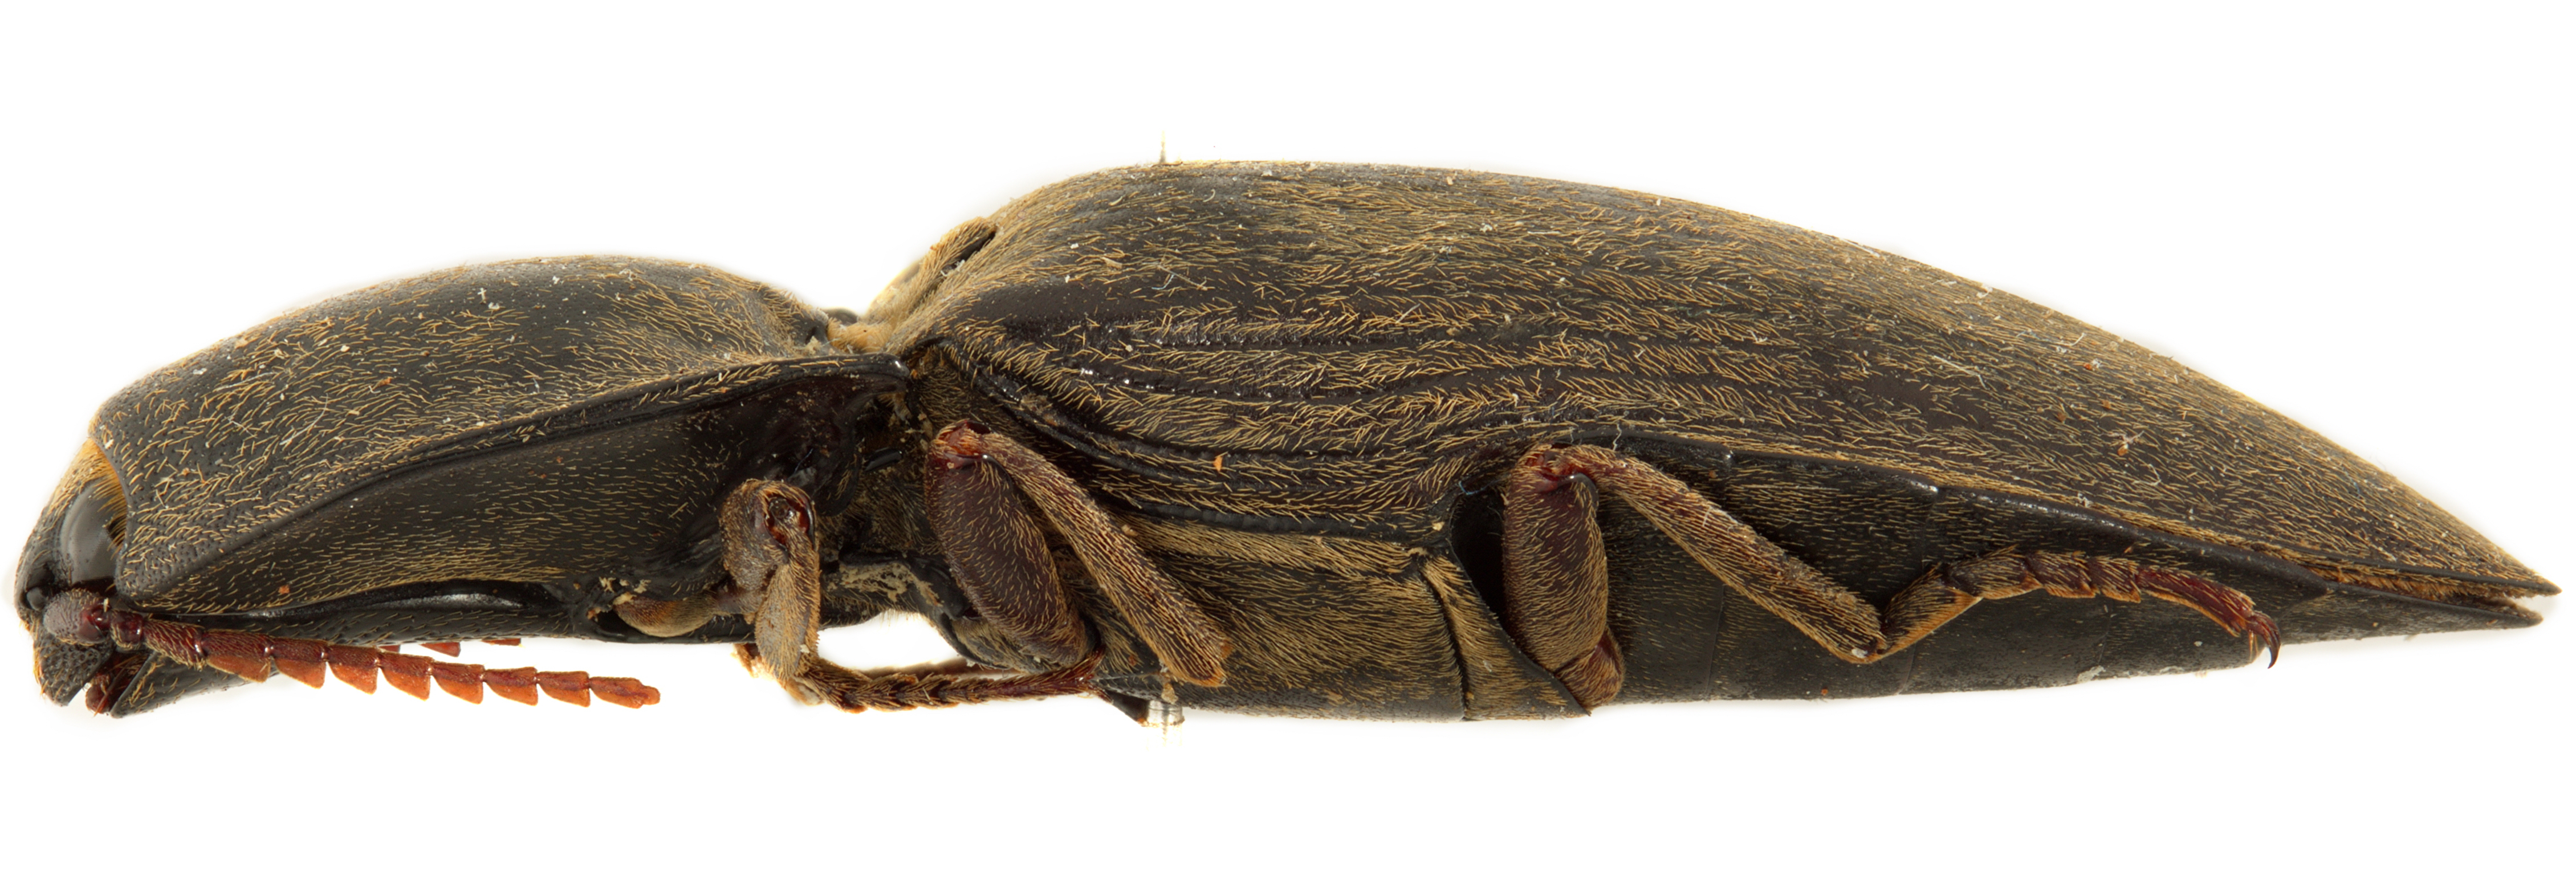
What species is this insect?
Lanelater resectus
